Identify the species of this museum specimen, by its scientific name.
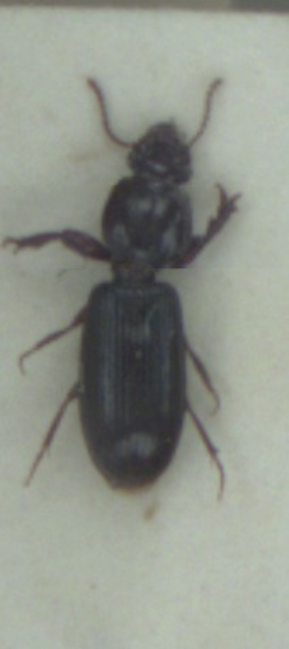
Clivina fossor
